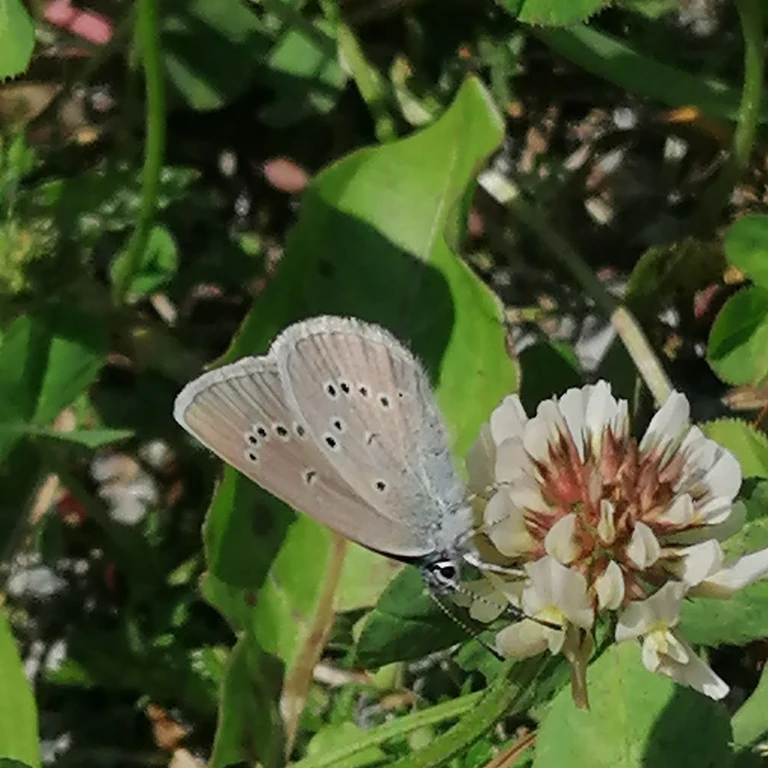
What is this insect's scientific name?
Cyaniris semiargus
